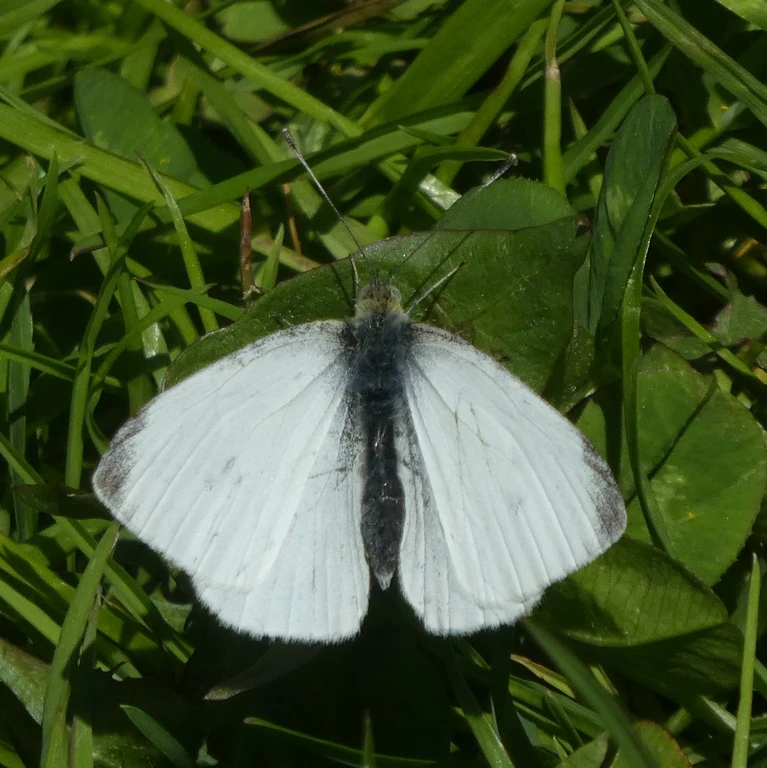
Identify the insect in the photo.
Pieris rapae
